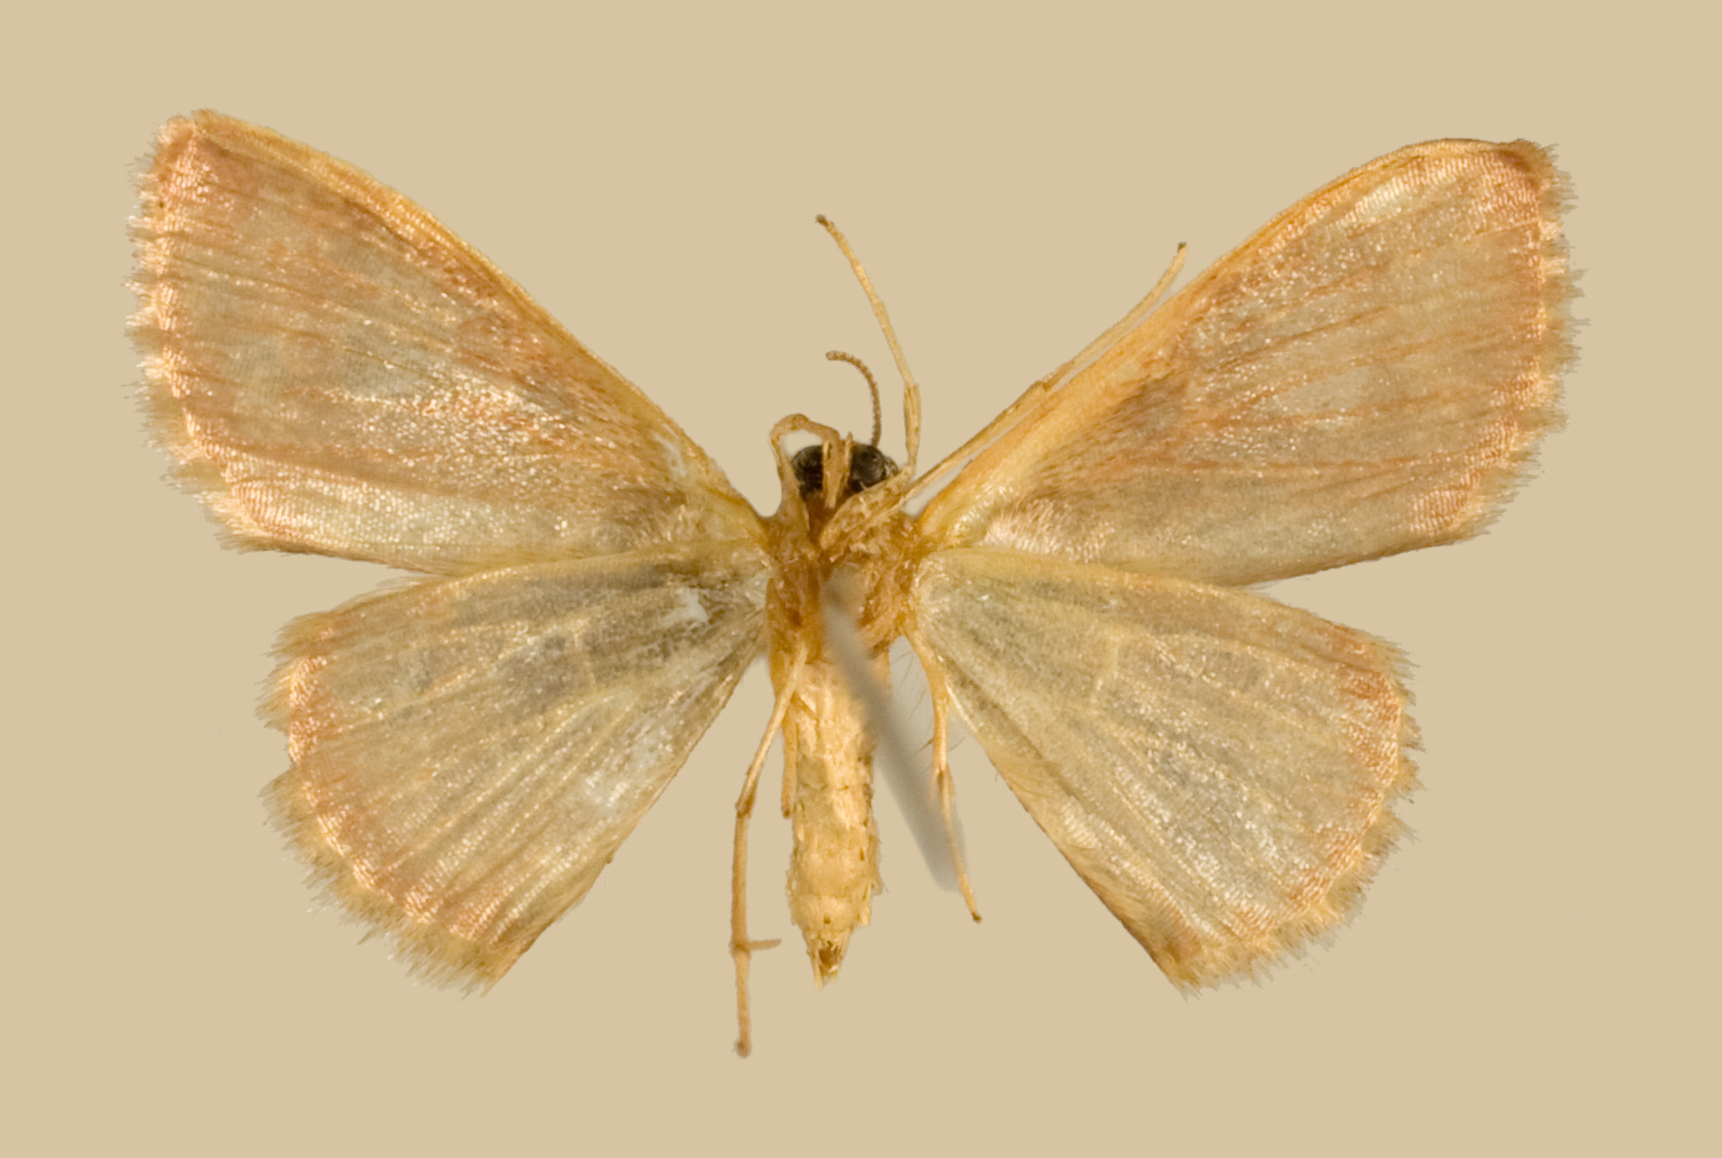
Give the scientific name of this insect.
Calyptocome penthemaria
